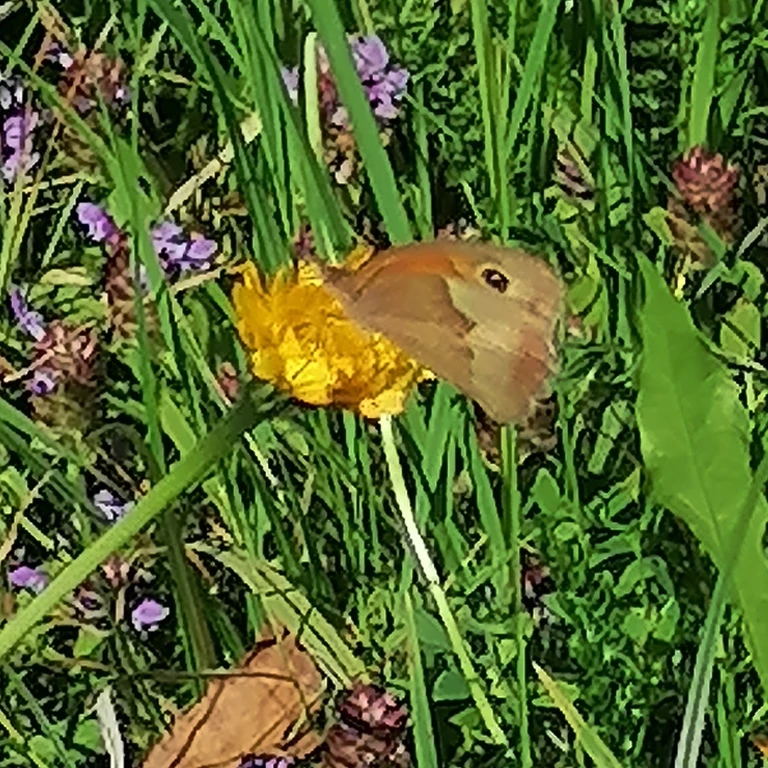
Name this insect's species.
Maniola jurtina
